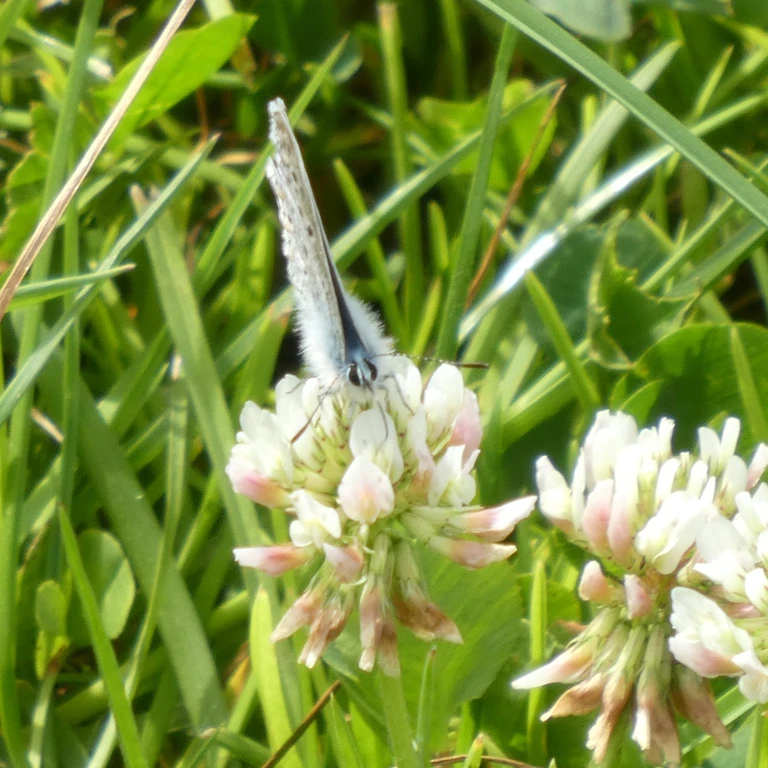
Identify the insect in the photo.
Polyommatus icarus
